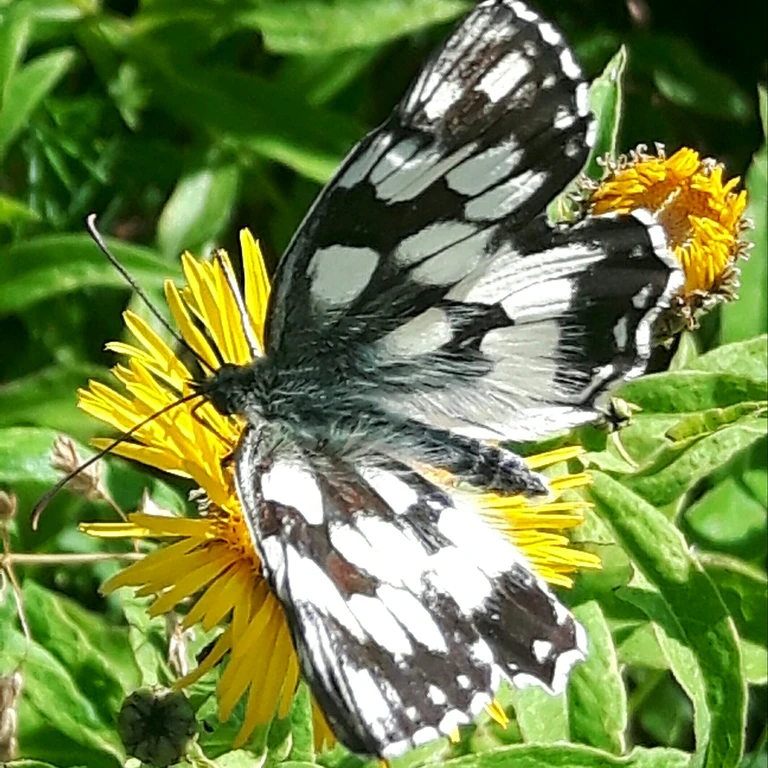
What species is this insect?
Melanargia galathea
